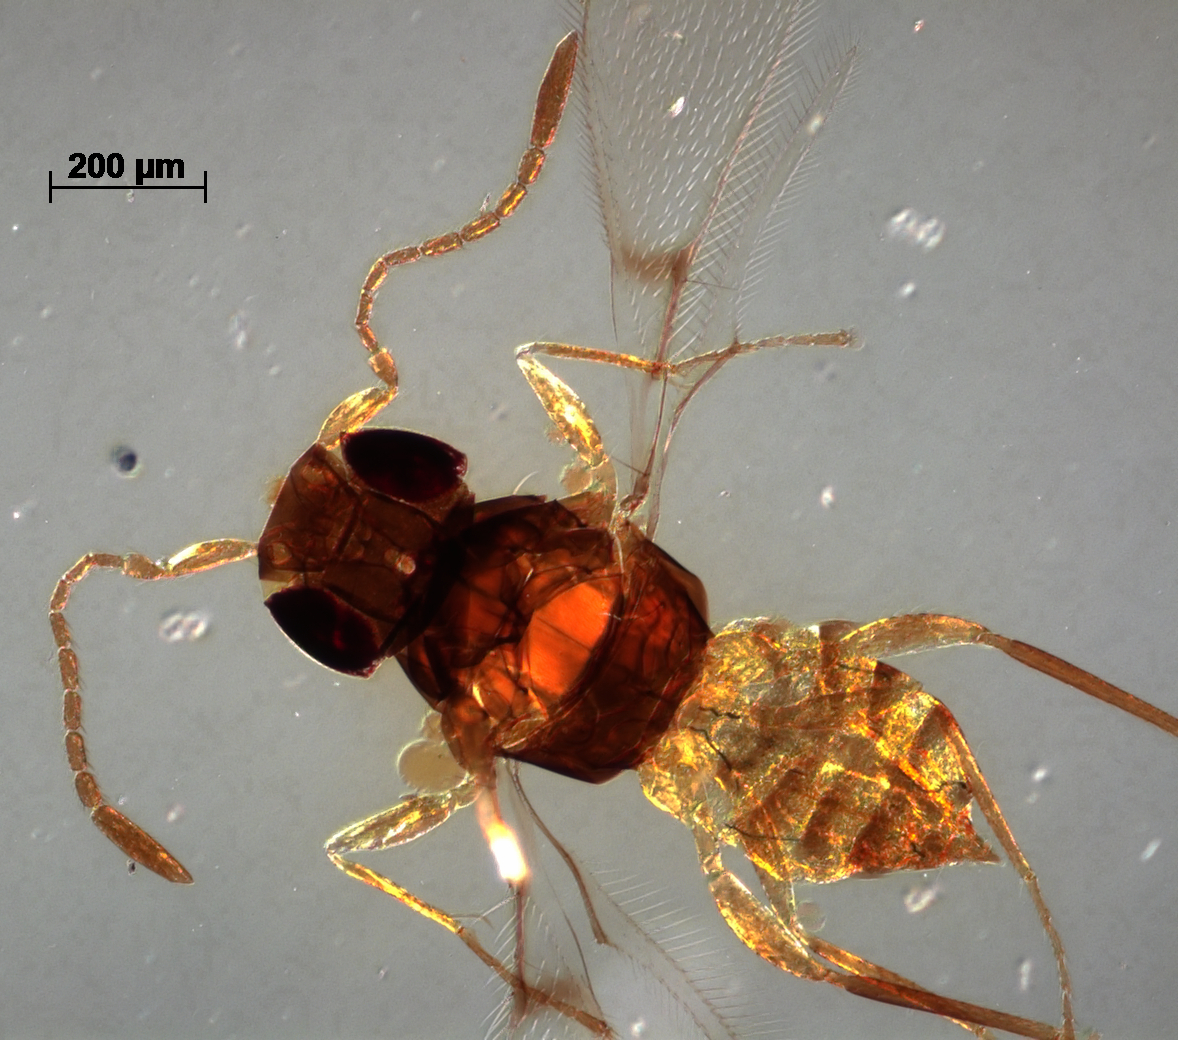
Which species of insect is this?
Gonatocerus portoricensis
